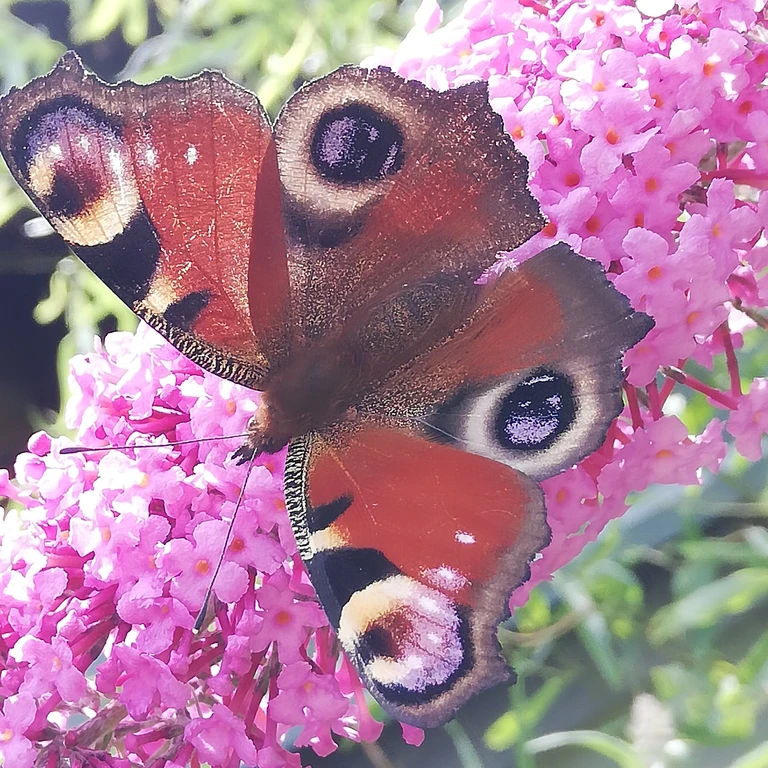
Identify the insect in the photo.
Aglais io
